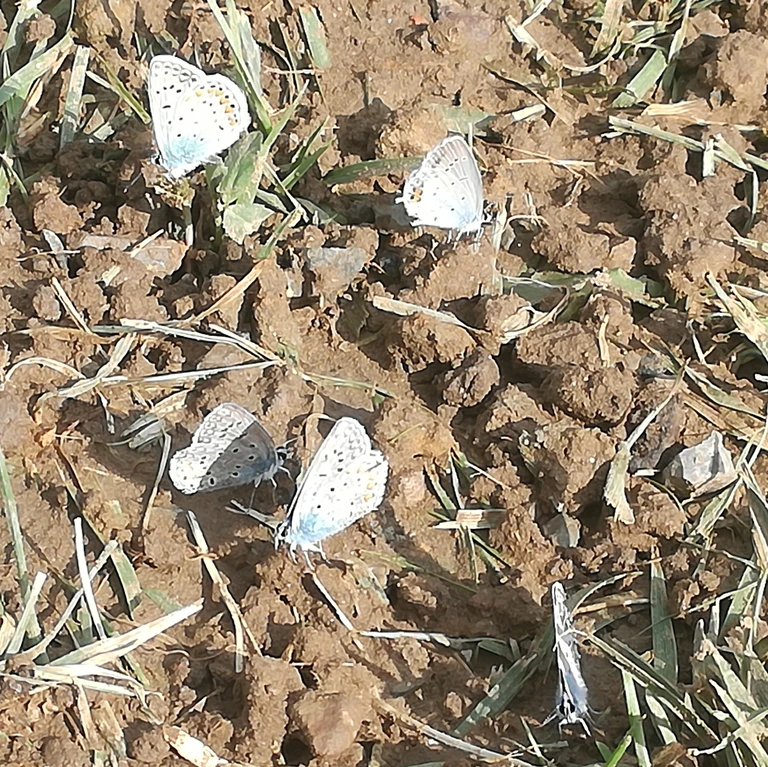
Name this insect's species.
Polyommatus icarus
